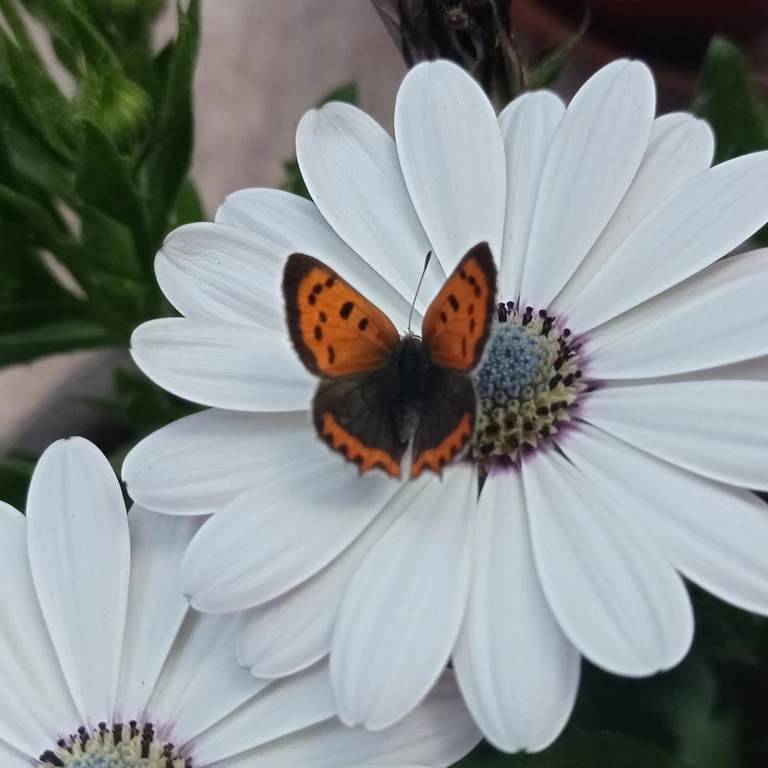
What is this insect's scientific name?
Lycaena phlaeas
